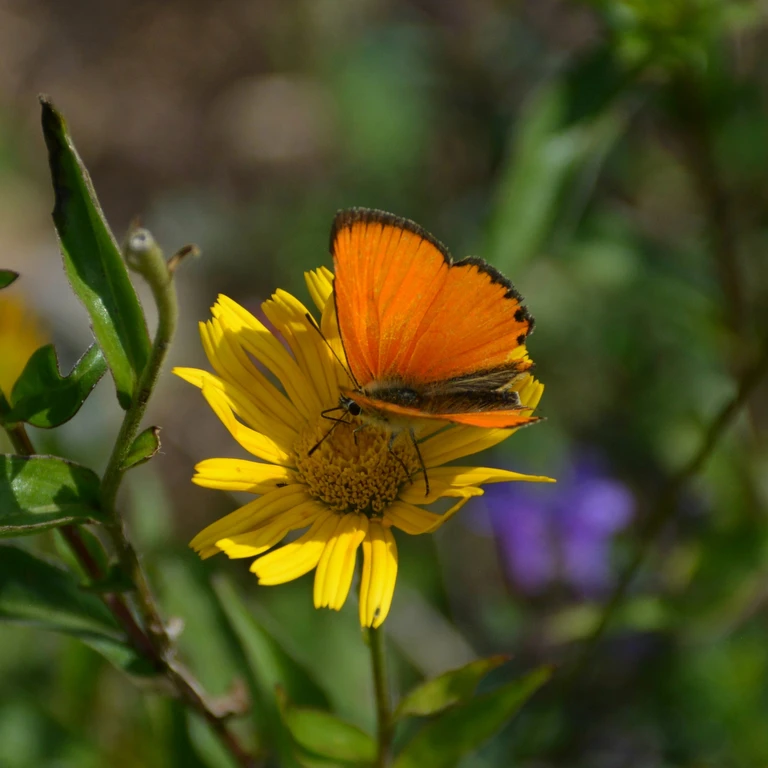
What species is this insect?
Lycaena virgaureae
